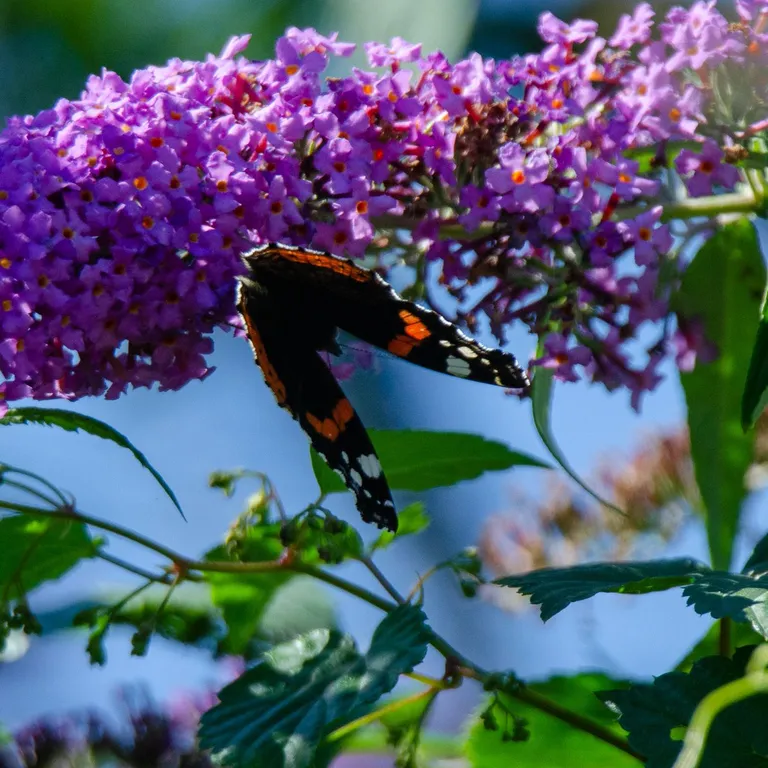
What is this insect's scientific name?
Vanessa atalanta
